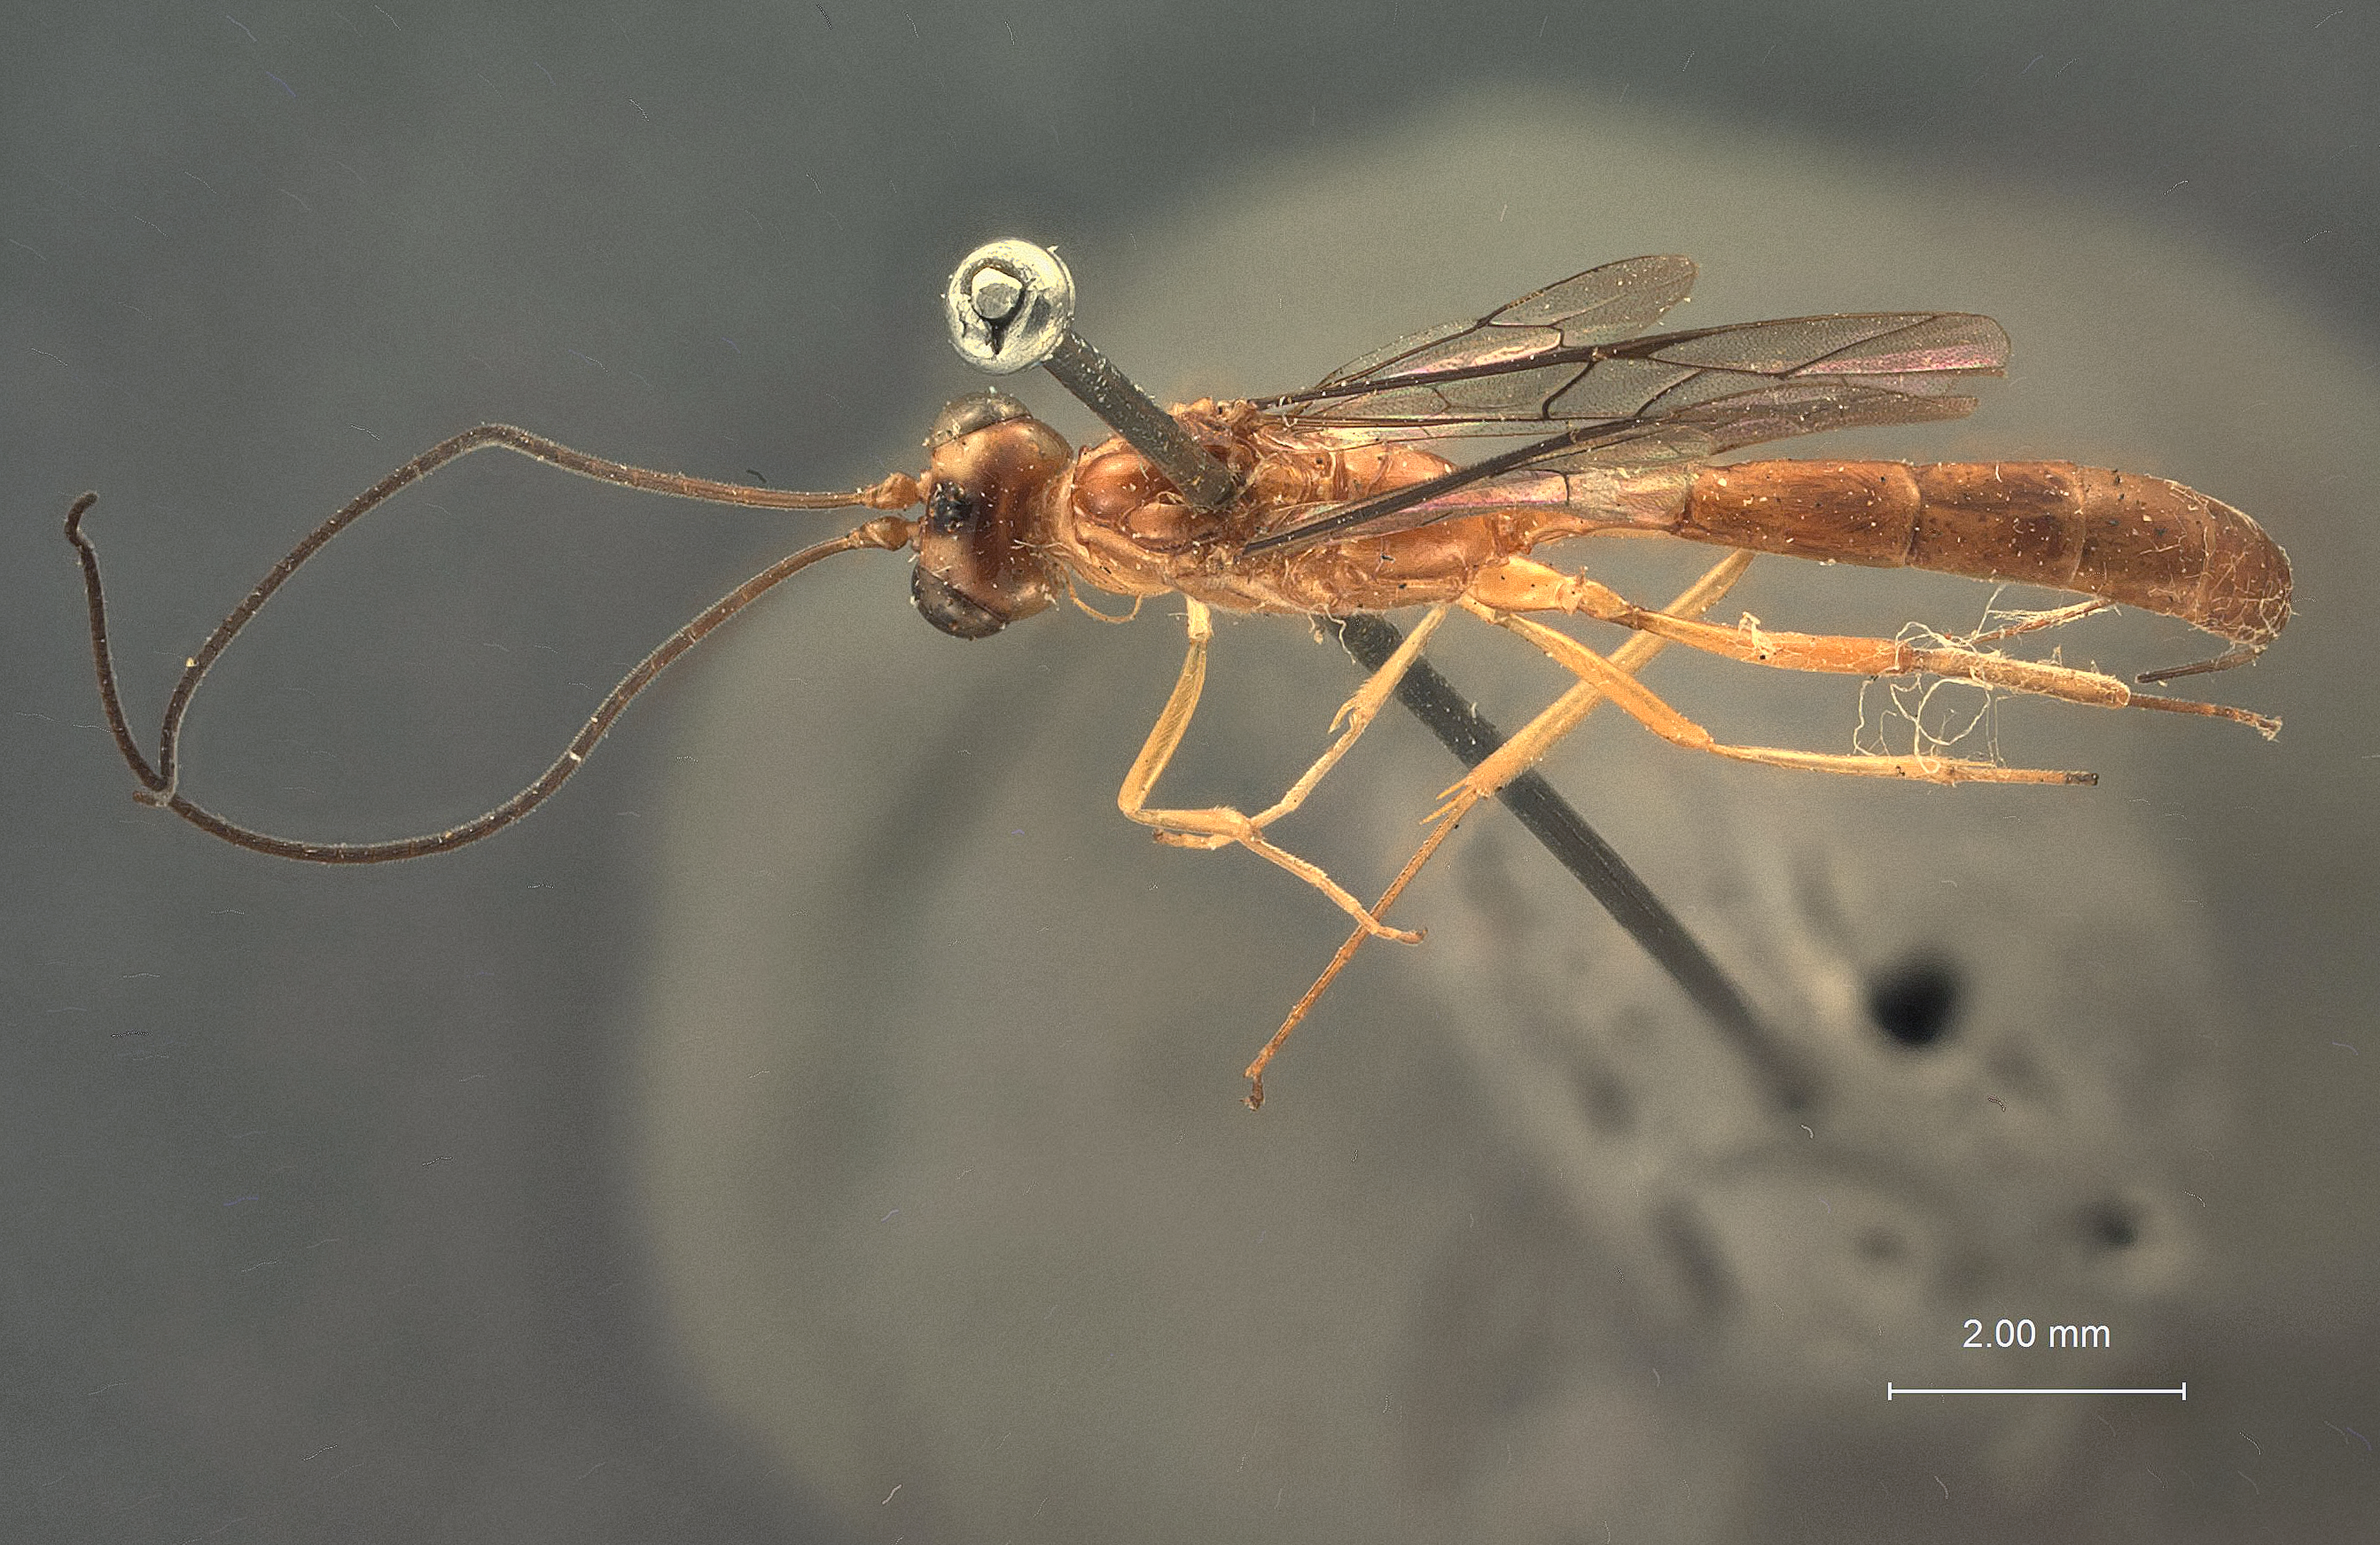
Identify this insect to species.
Earrana malayensis
